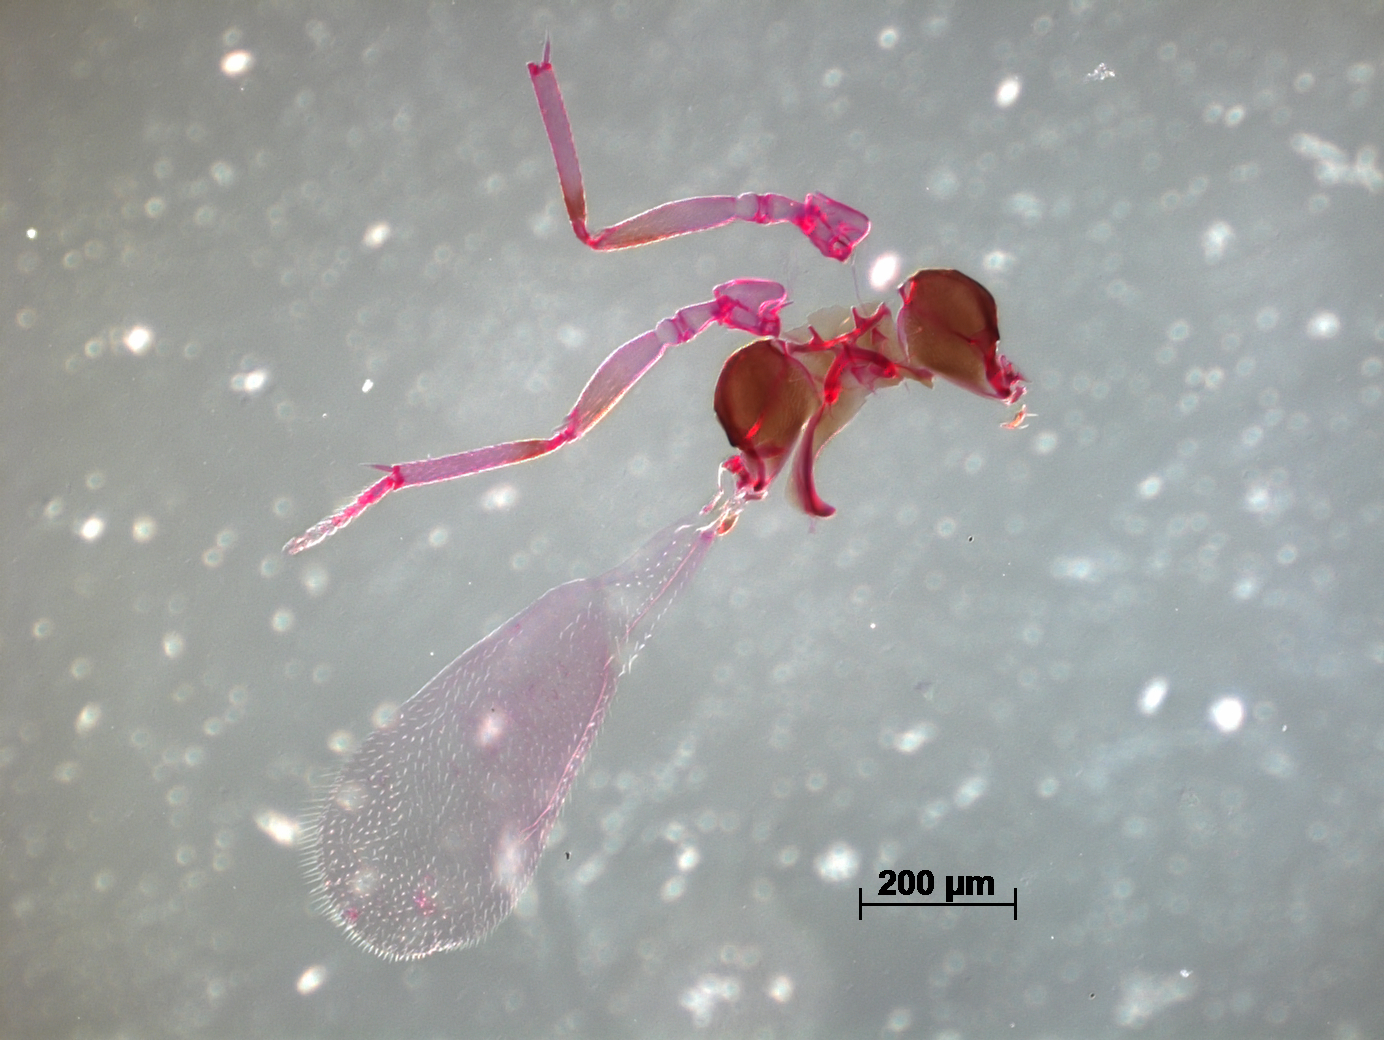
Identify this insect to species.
Physcus flavicornis
